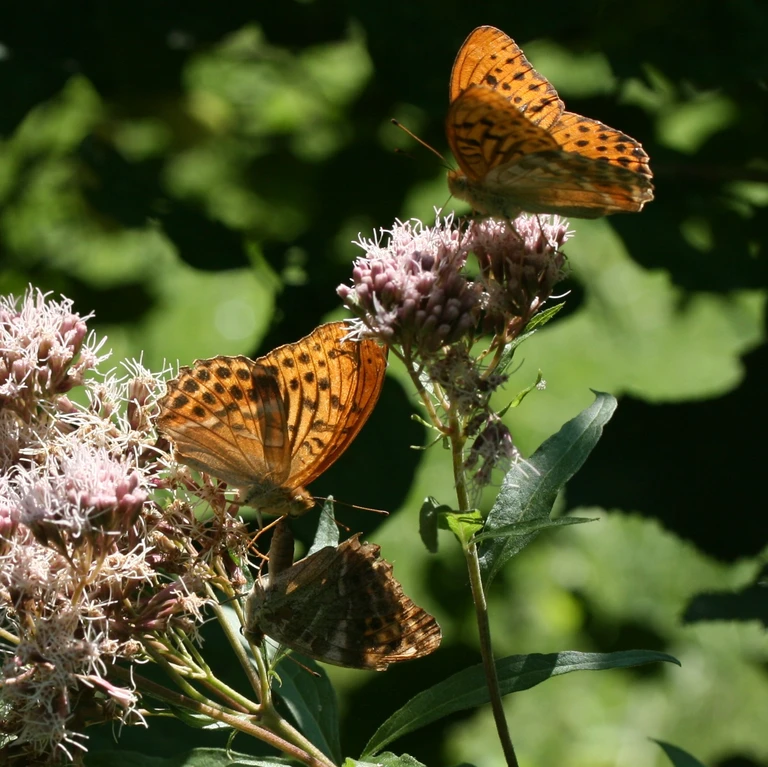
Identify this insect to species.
Argynnis paphia
